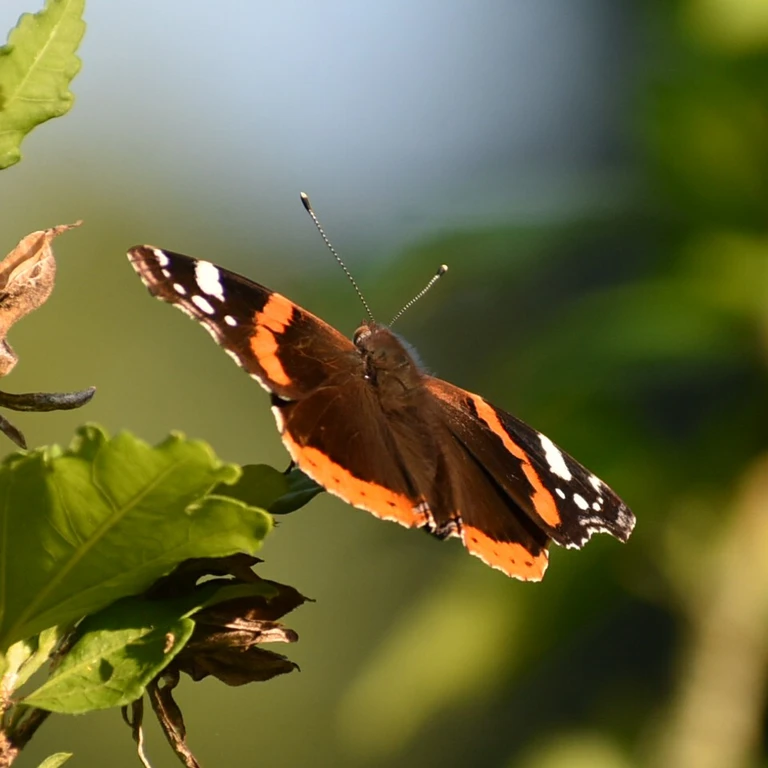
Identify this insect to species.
Vanessa atalanta
